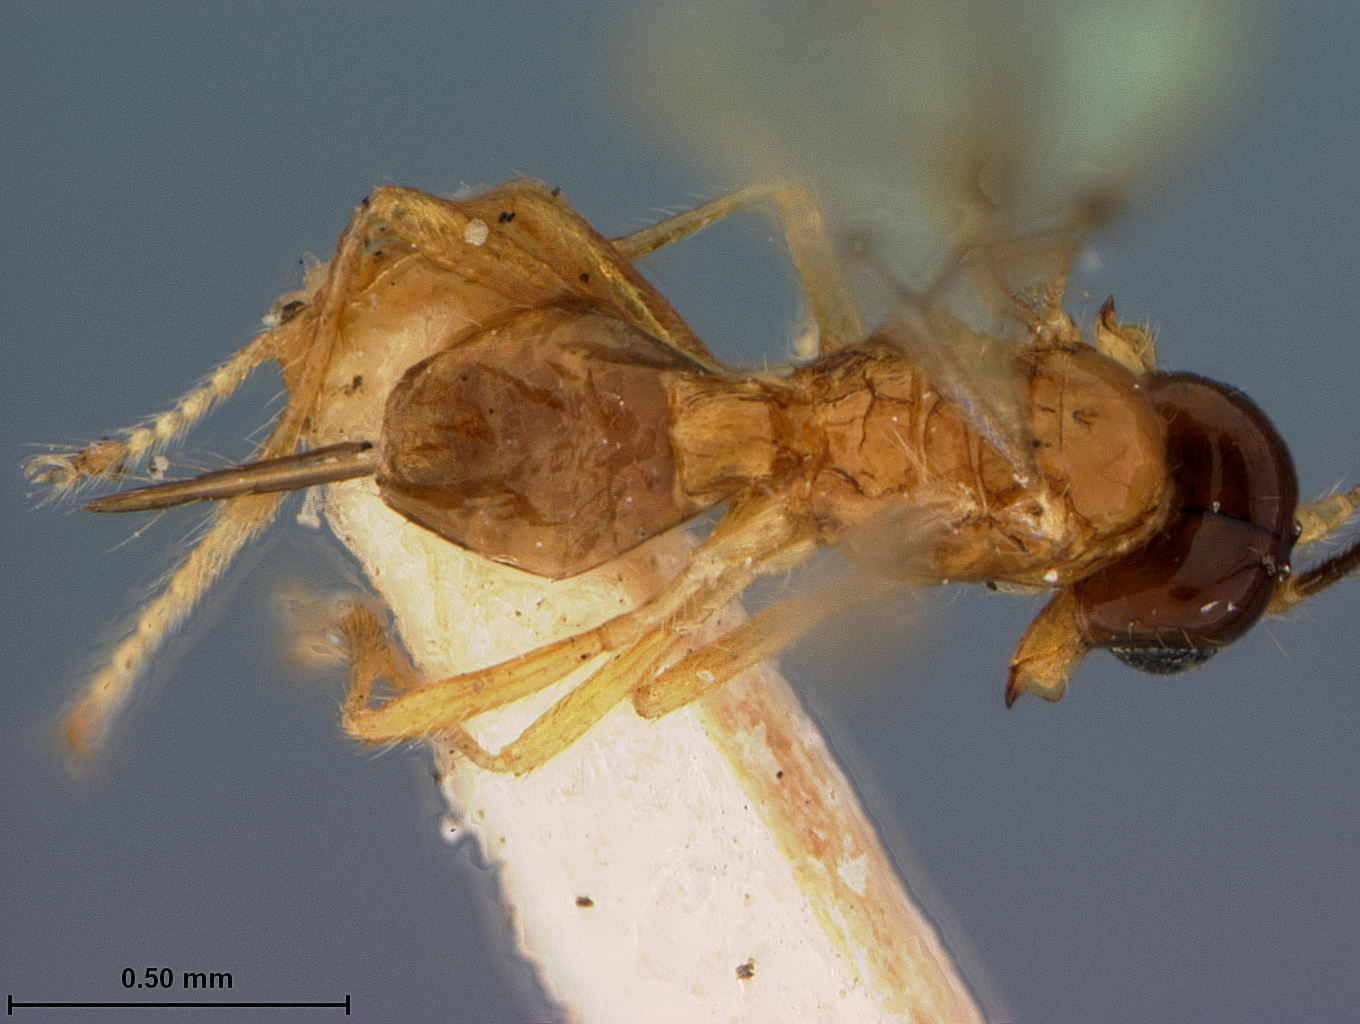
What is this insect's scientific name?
Phaenocarpa drosophilae
